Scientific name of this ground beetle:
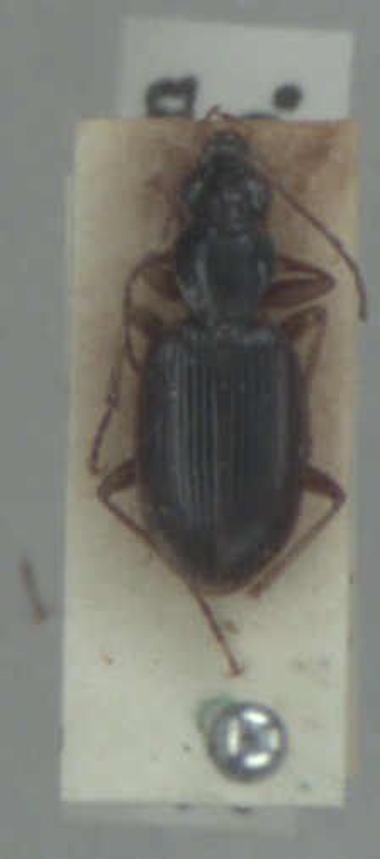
Paranchus albipes
